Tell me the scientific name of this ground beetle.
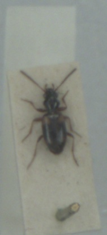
Bembidion quadrimaculatum
